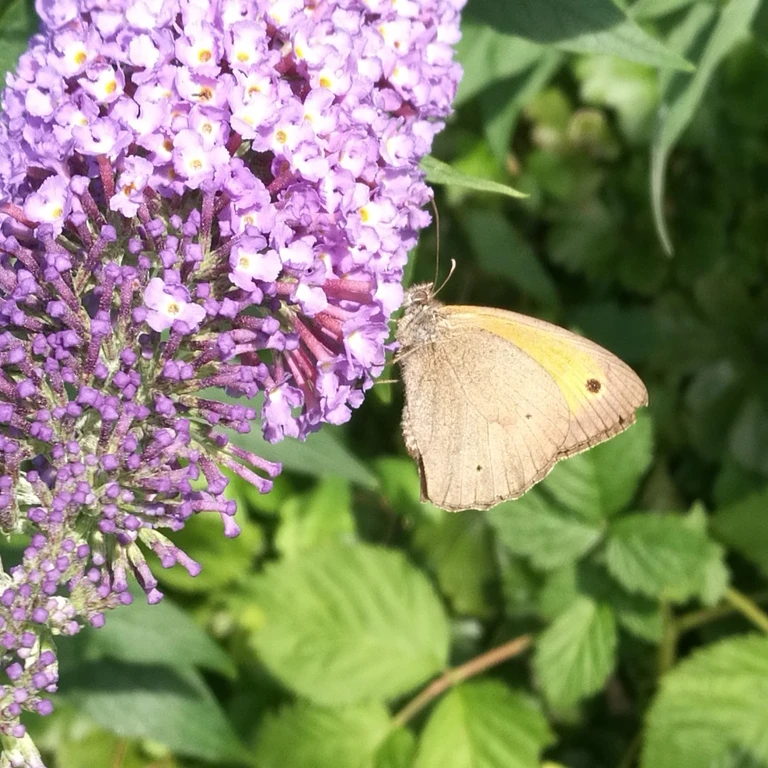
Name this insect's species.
Maniola jurtina
